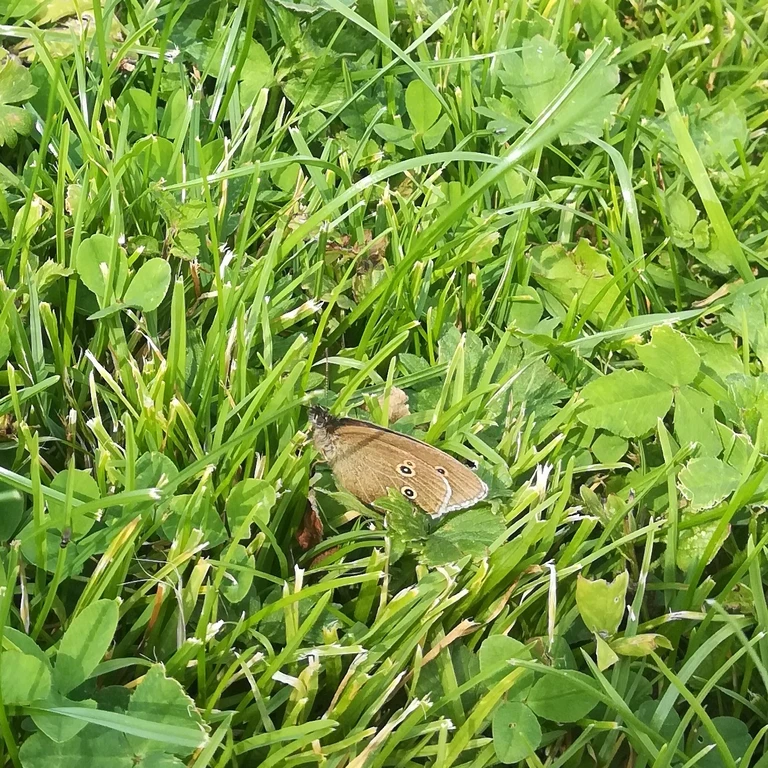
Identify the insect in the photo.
Aphantopus hyperantus
